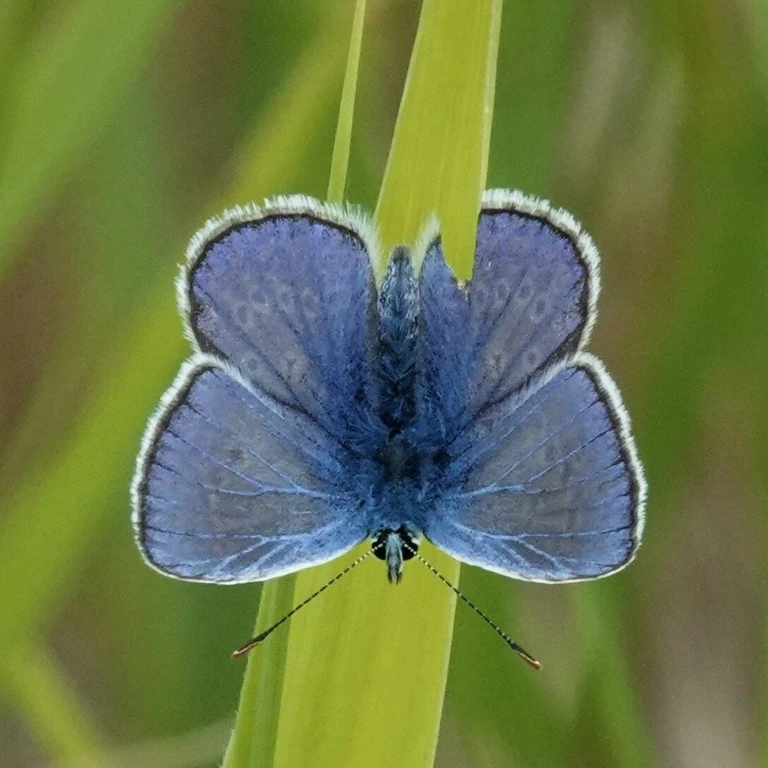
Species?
Polyommatus icarus
